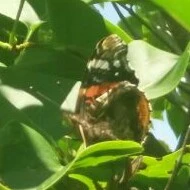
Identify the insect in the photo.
Vanessa atalanta
